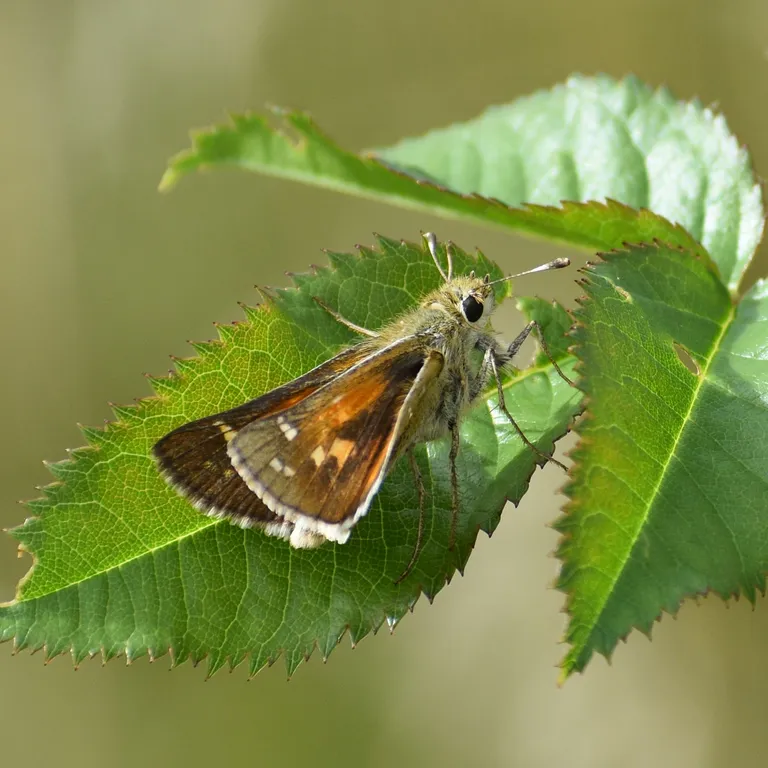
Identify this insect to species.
Hesperia comma
